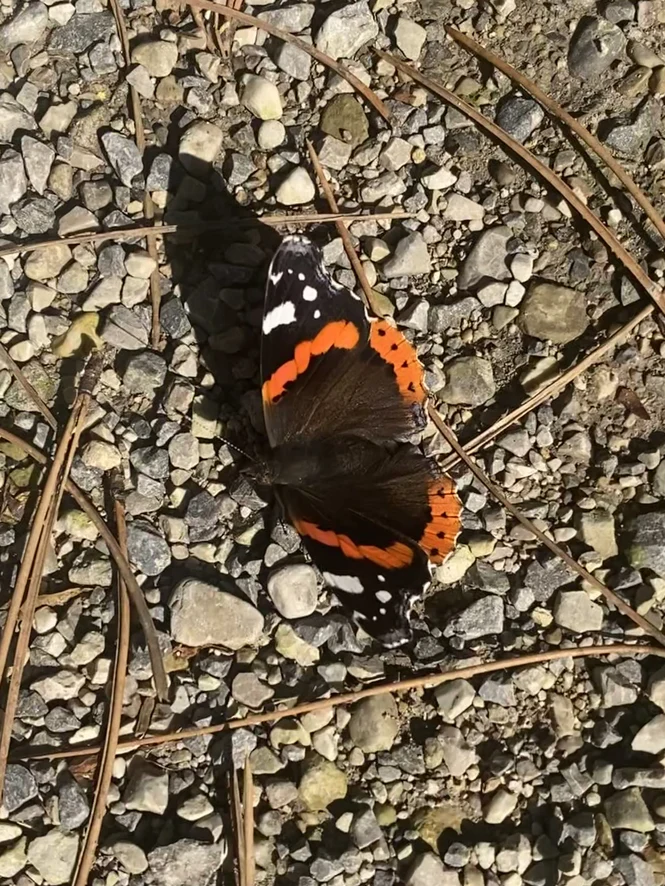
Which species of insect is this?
Vanessa atalanta
